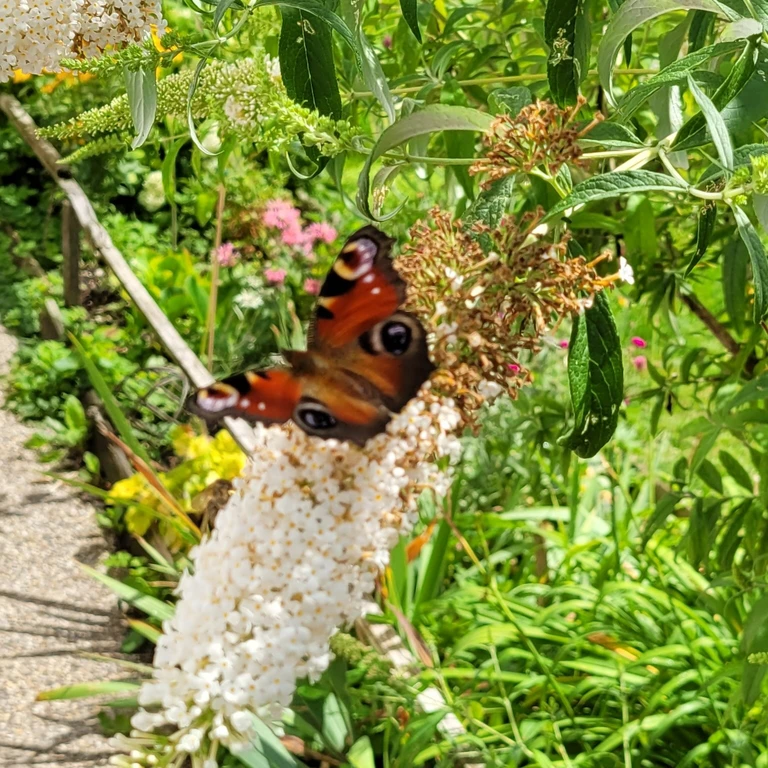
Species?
Aglais io
